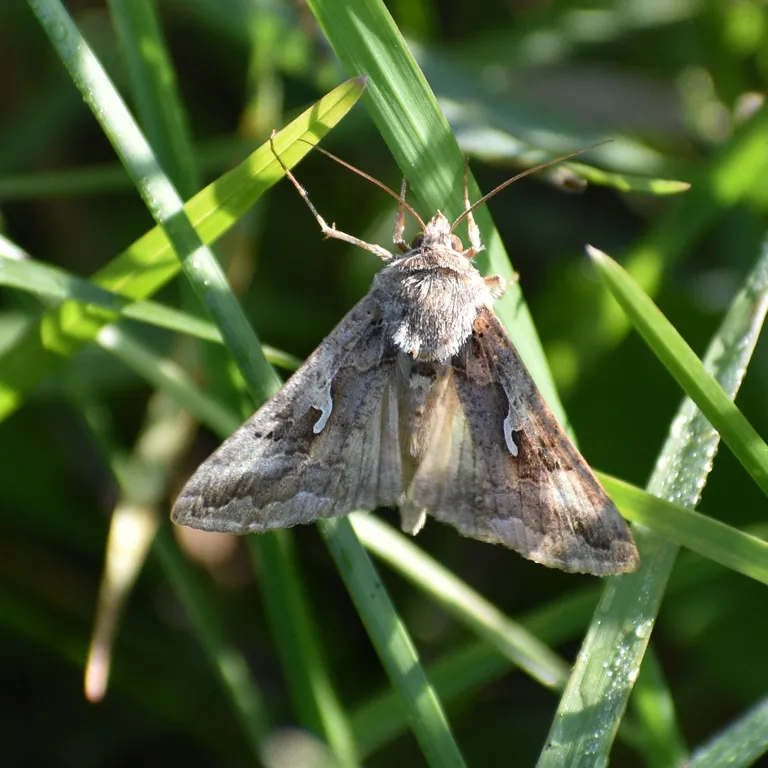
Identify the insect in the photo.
Autographa gamma
